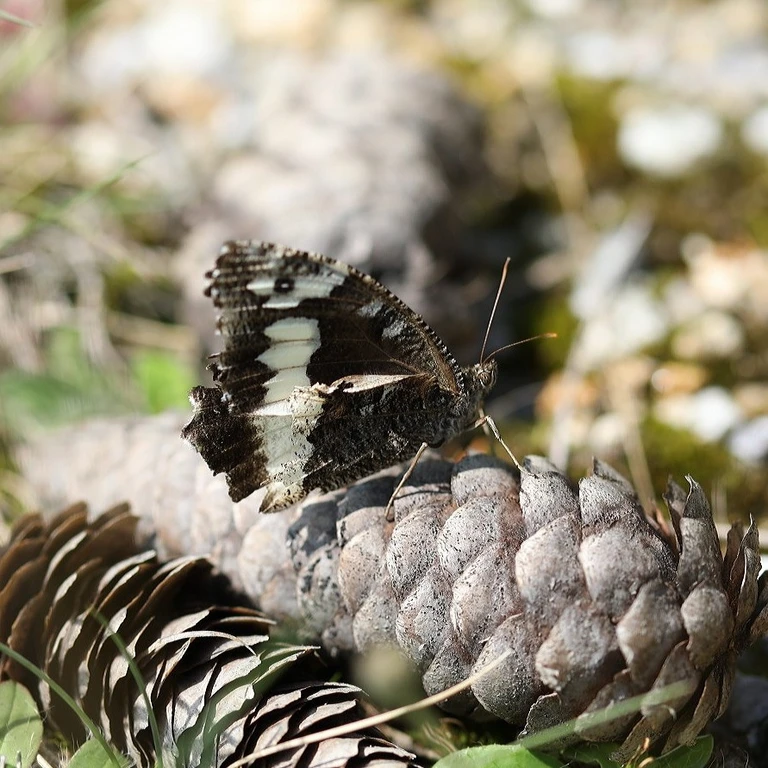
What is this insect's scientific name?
Brintesia circe
